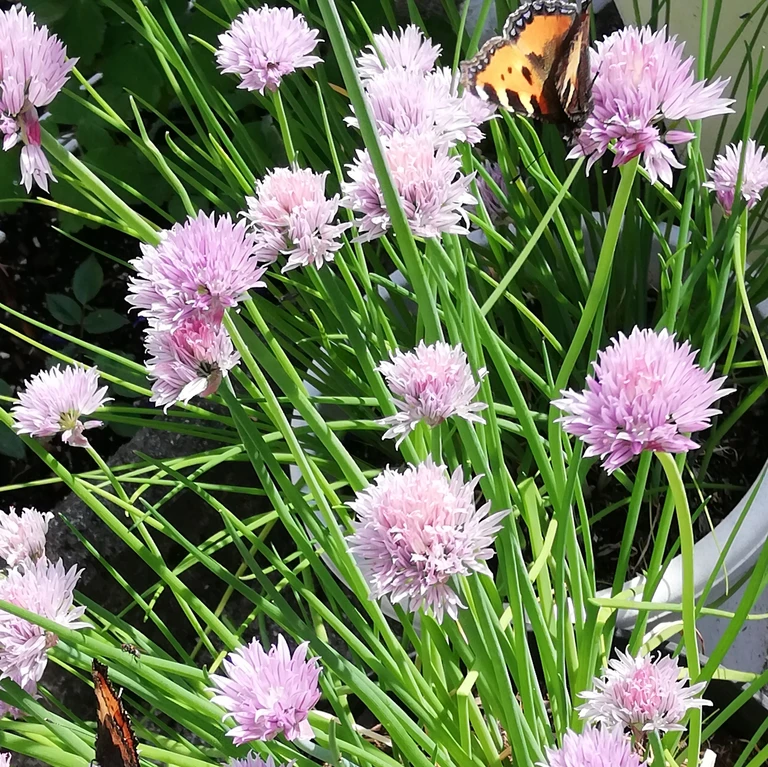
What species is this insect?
Aglais urticae
